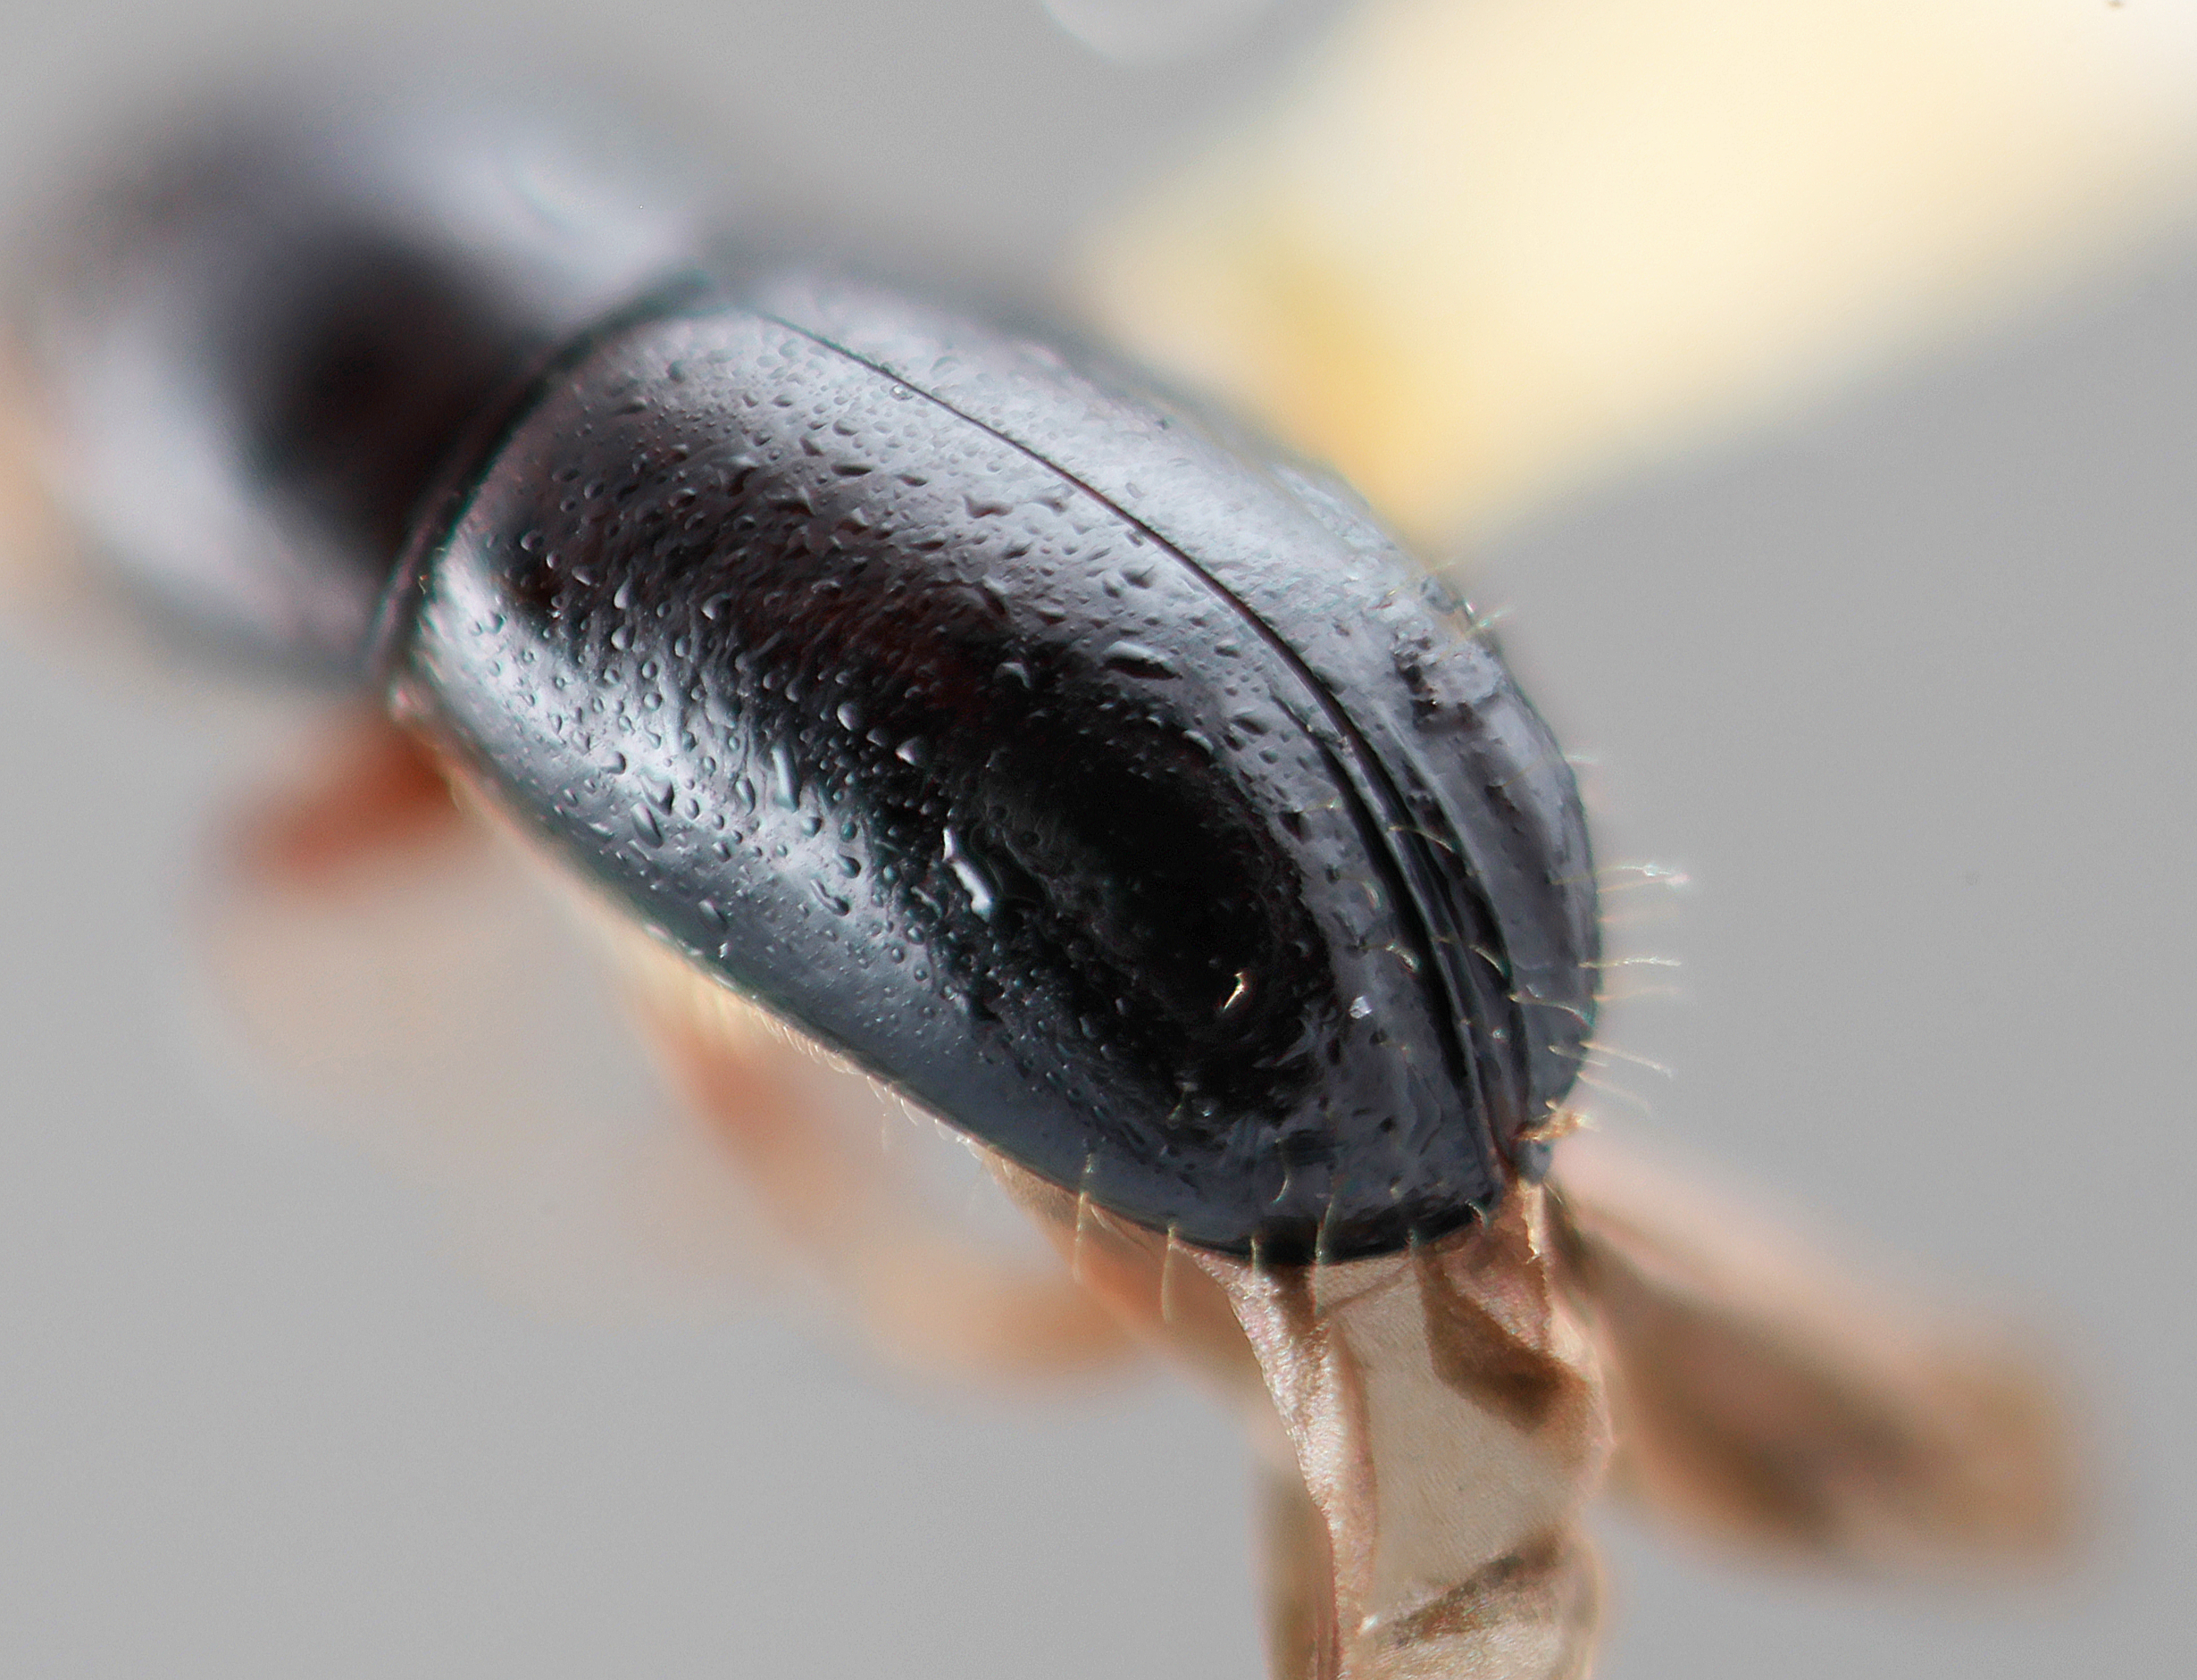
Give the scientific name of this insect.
Corthylus montanus
